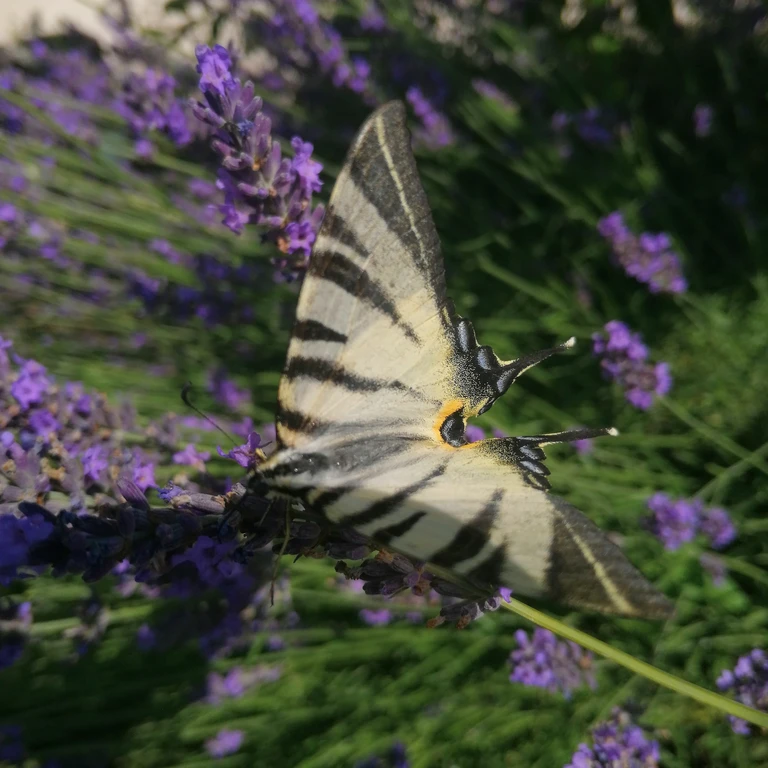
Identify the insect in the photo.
Iphiclides podalirius
